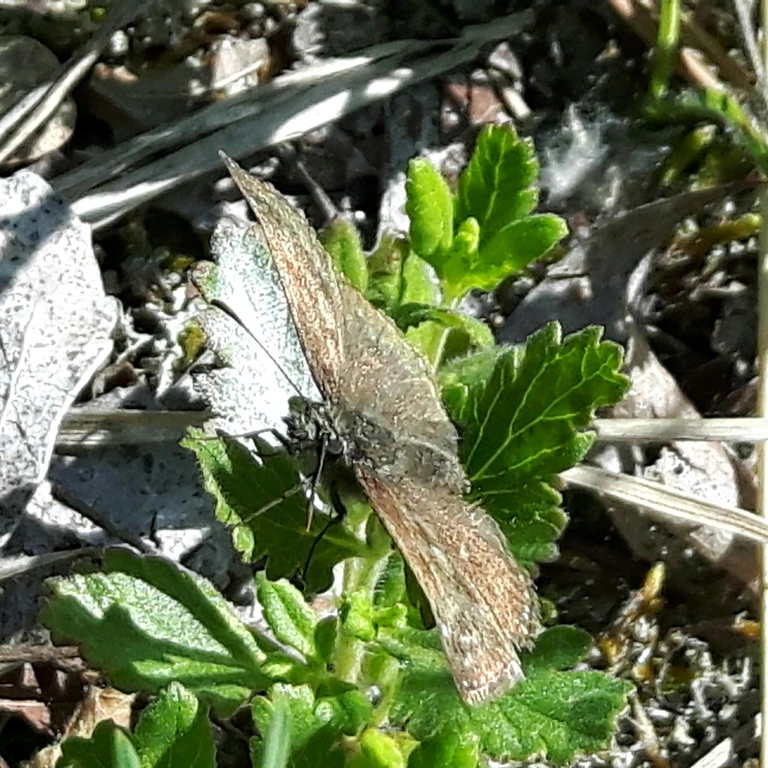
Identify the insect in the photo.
Erynnis tages
